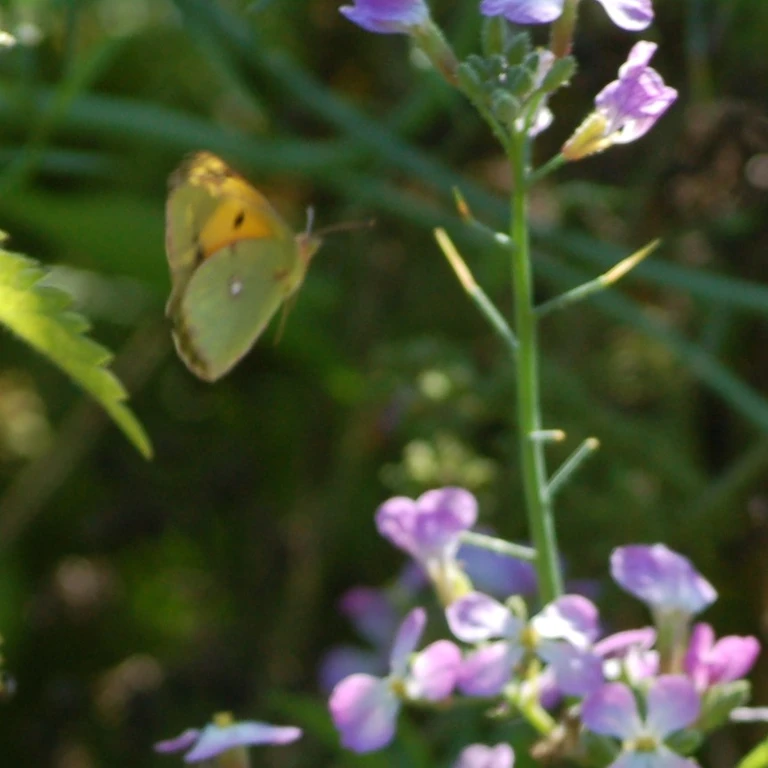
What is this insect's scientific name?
Colias croceus
